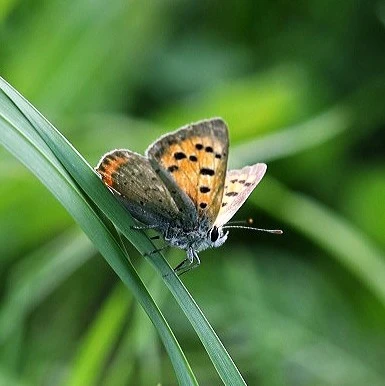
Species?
Lycaena phlaeas
